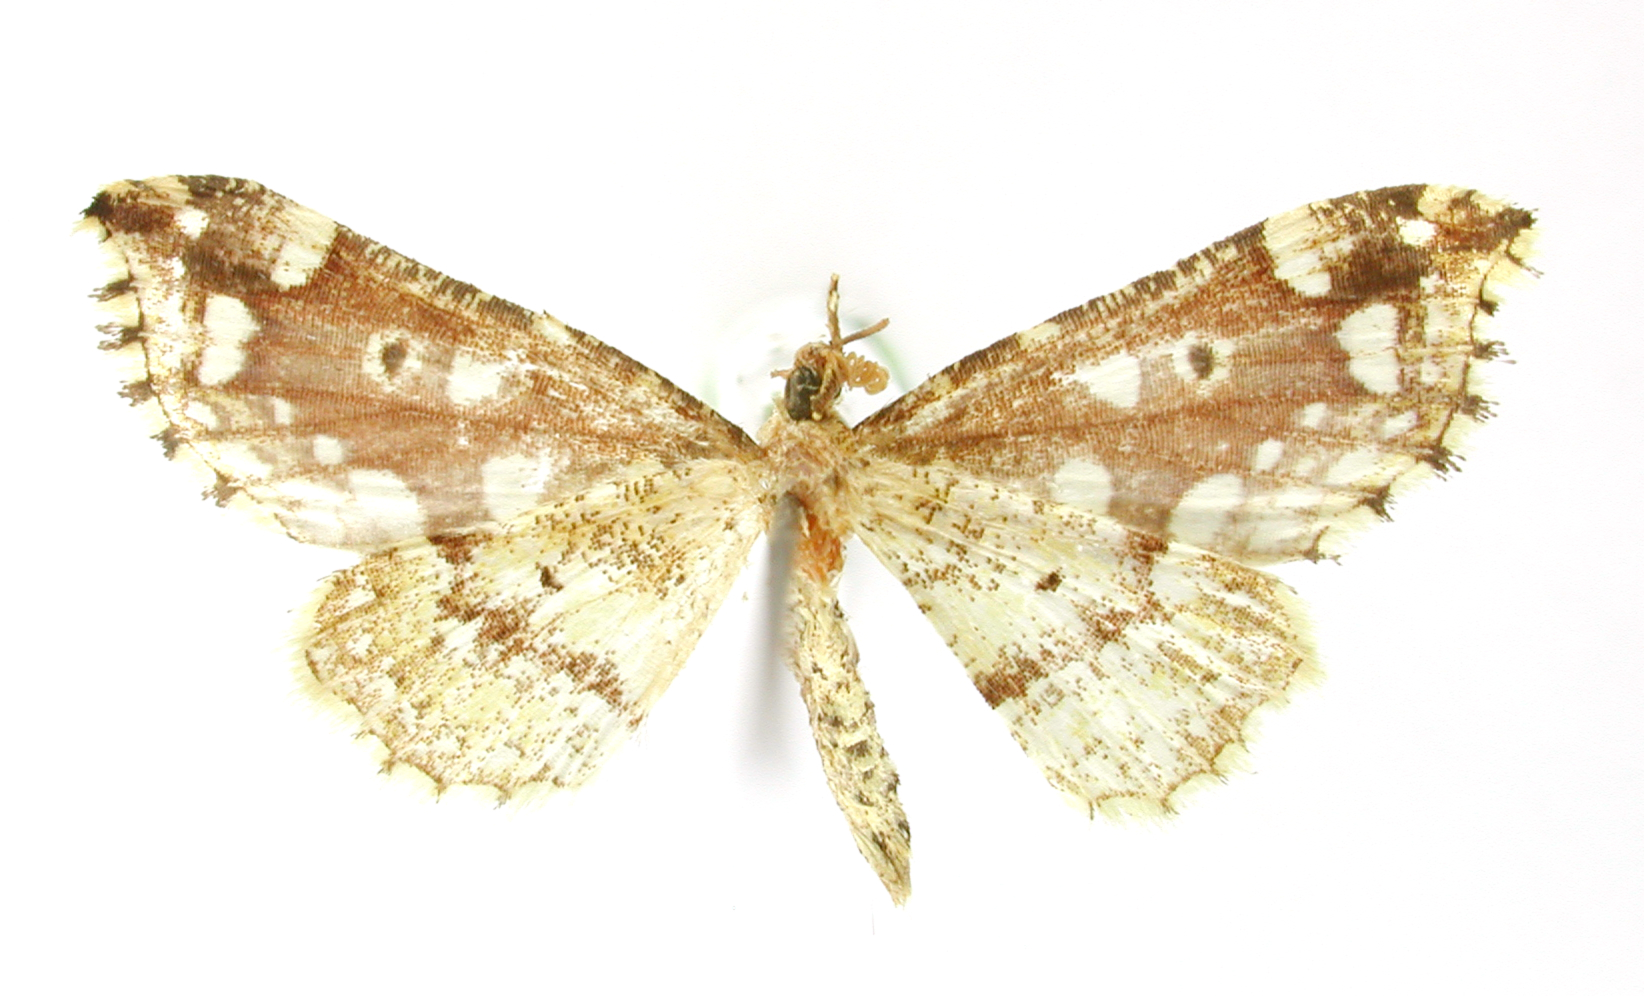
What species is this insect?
Psaliodes annuligera
